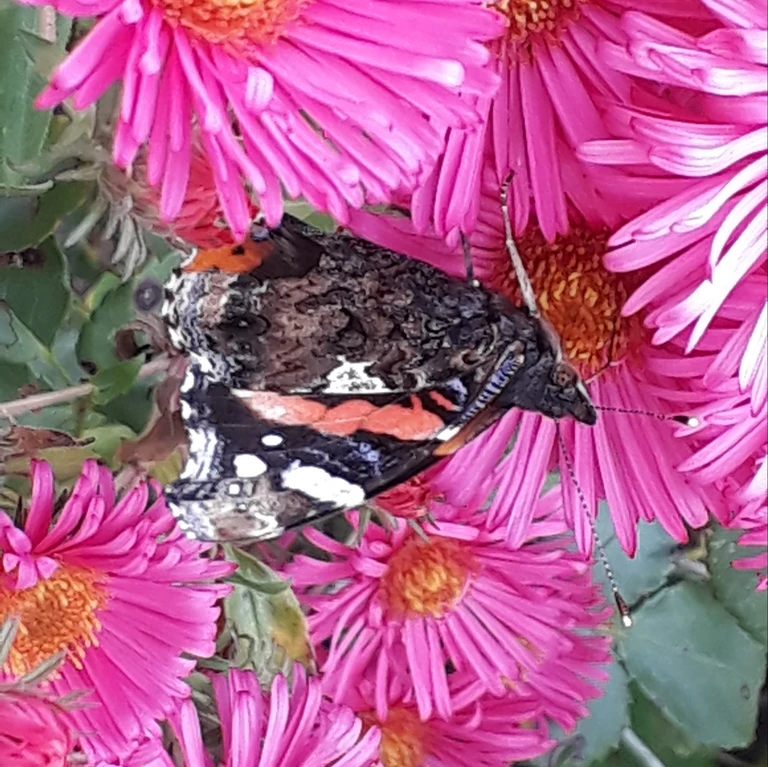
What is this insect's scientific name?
Vanessa atalanta
